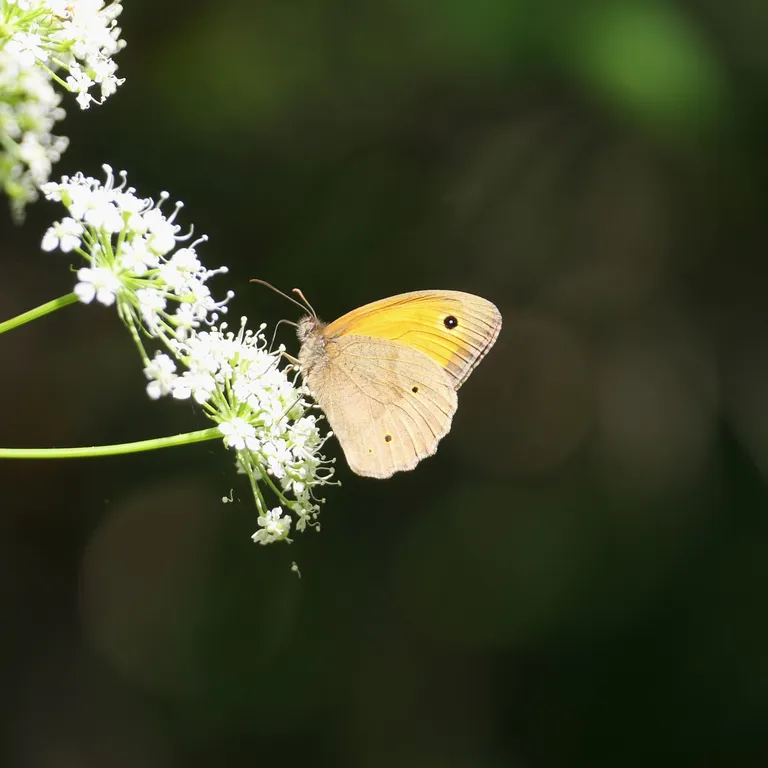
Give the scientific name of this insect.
Maniola jurtina
